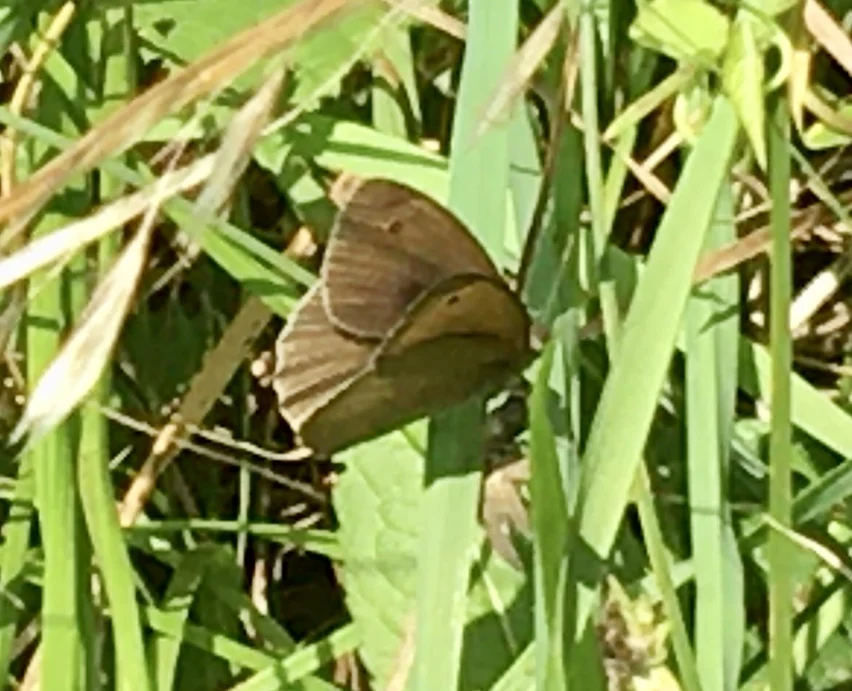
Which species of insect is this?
Maniola jurtina
